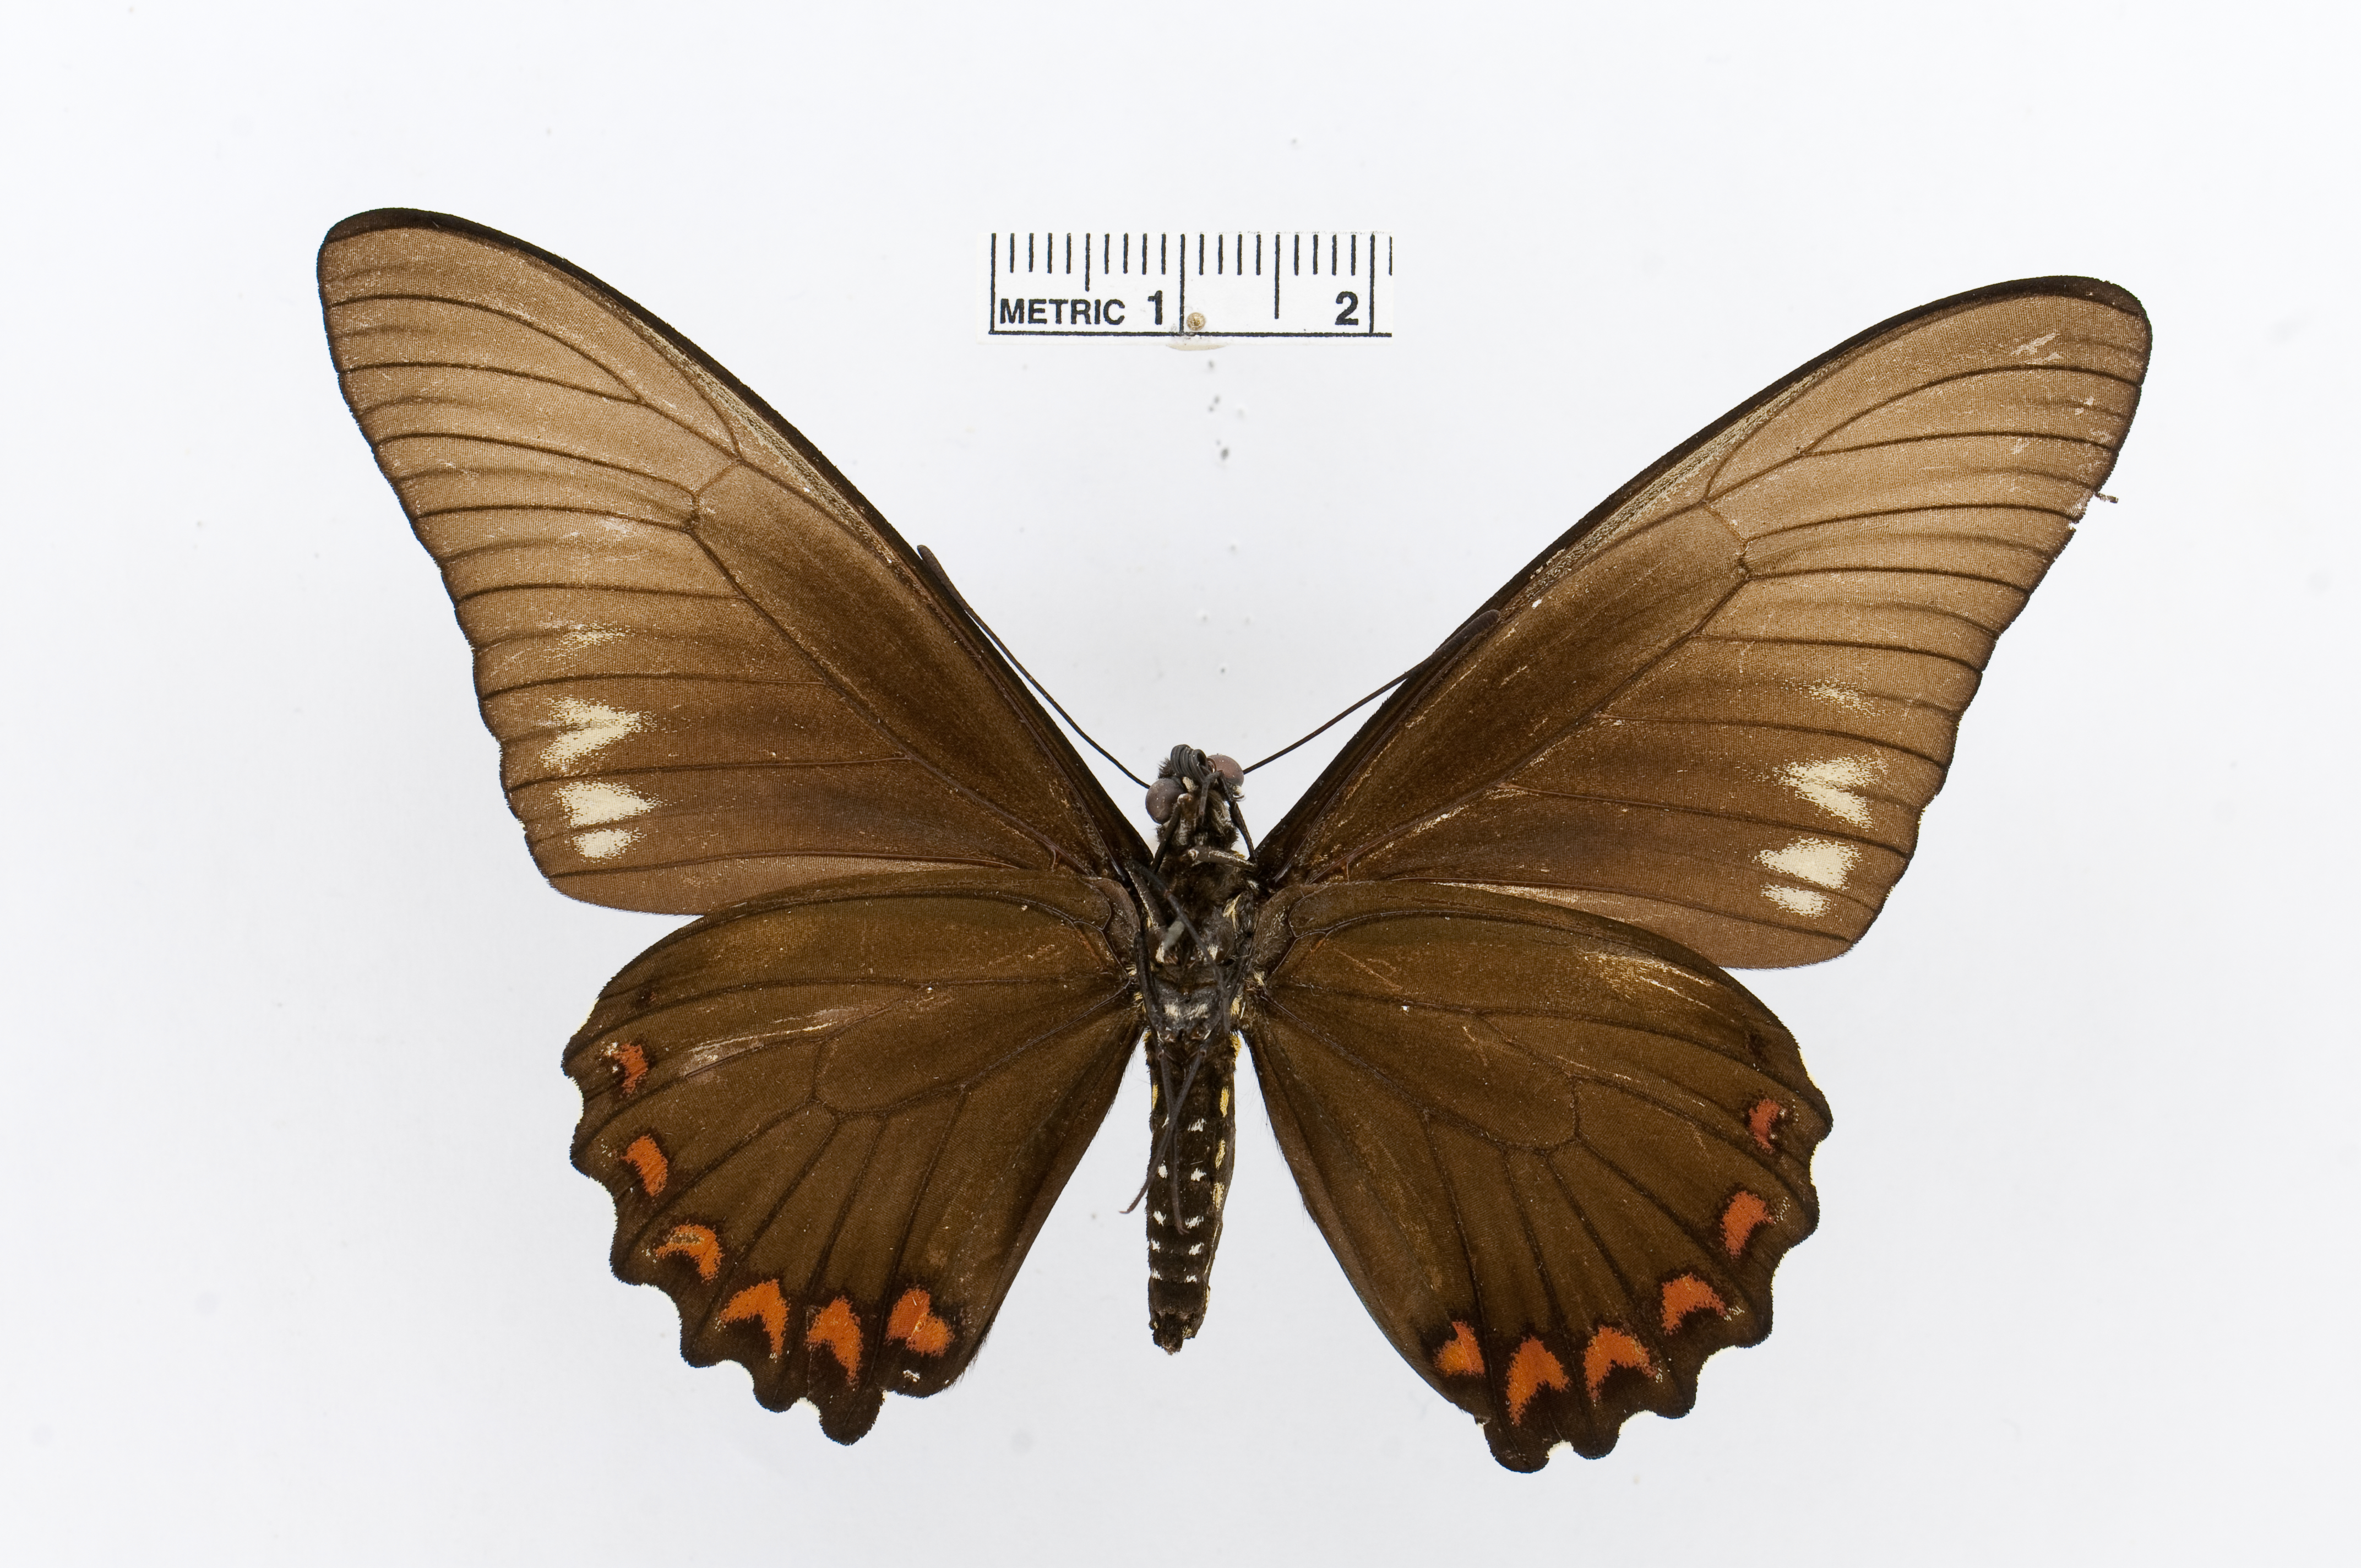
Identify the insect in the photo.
Battus lycidas
